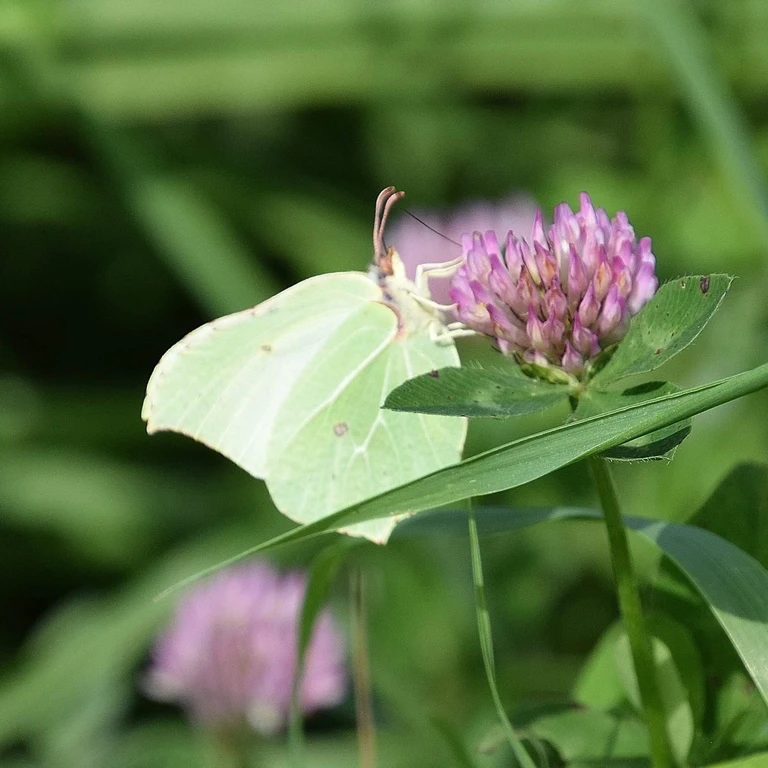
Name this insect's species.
Gonepteryx rhamni
